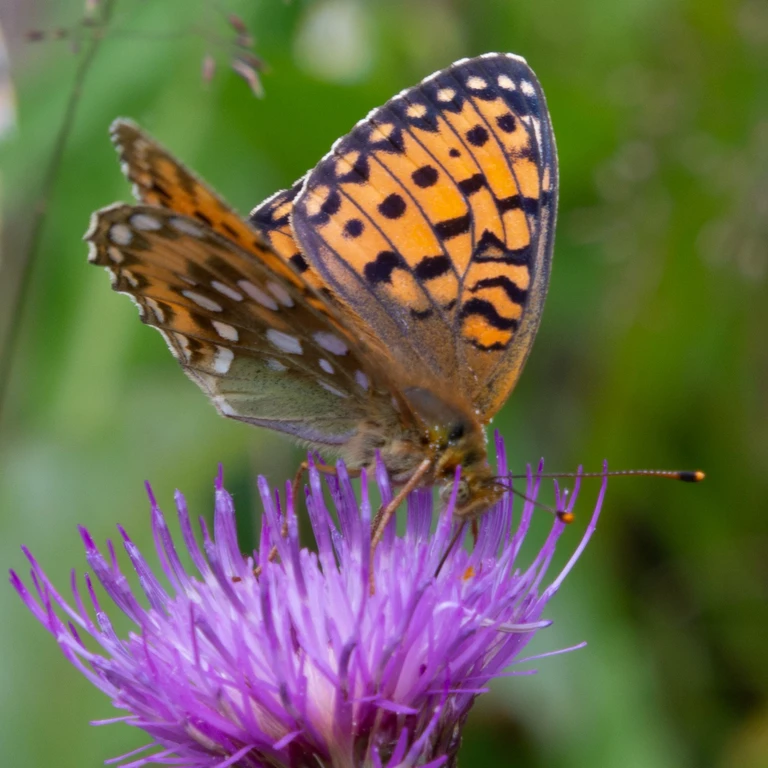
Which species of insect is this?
Speyeria aglaja
